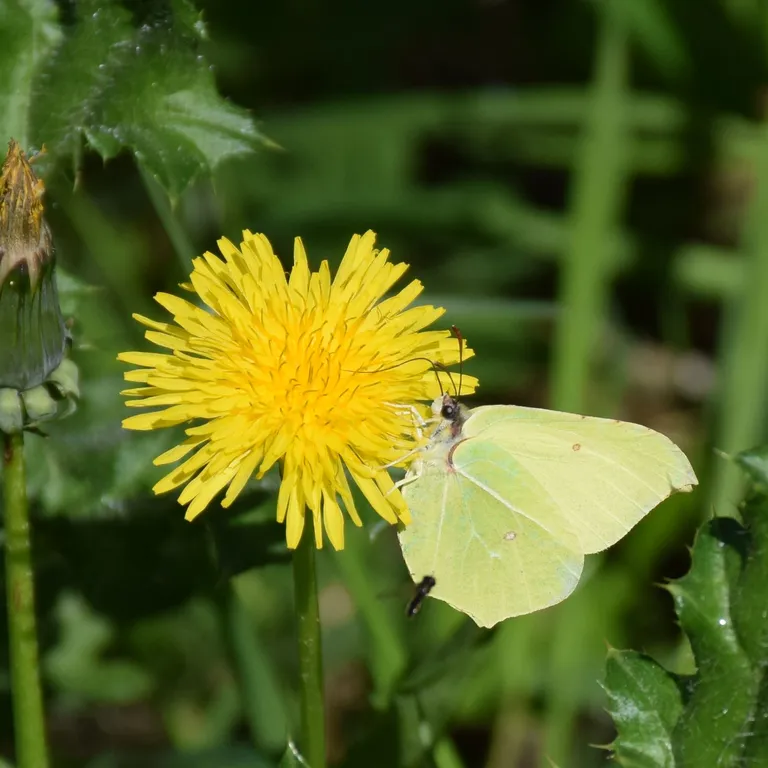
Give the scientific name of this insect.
Gonepteryx rhamni
